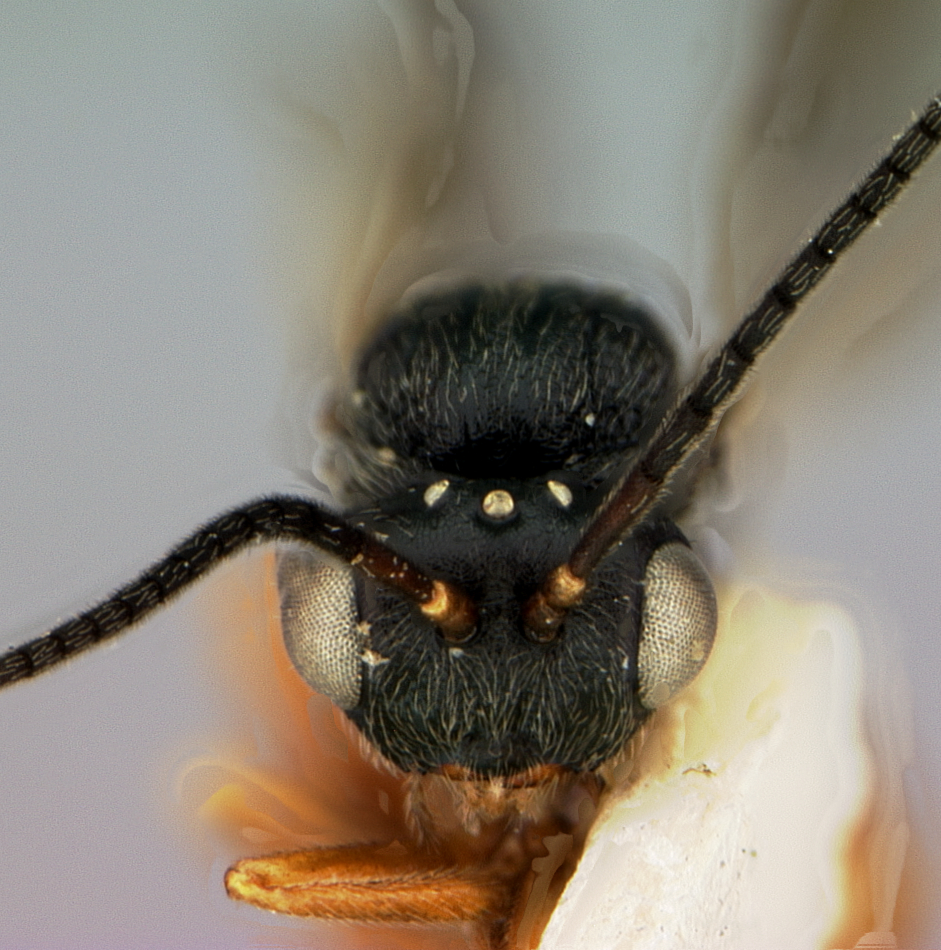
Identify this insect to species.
Diplolepis lens
